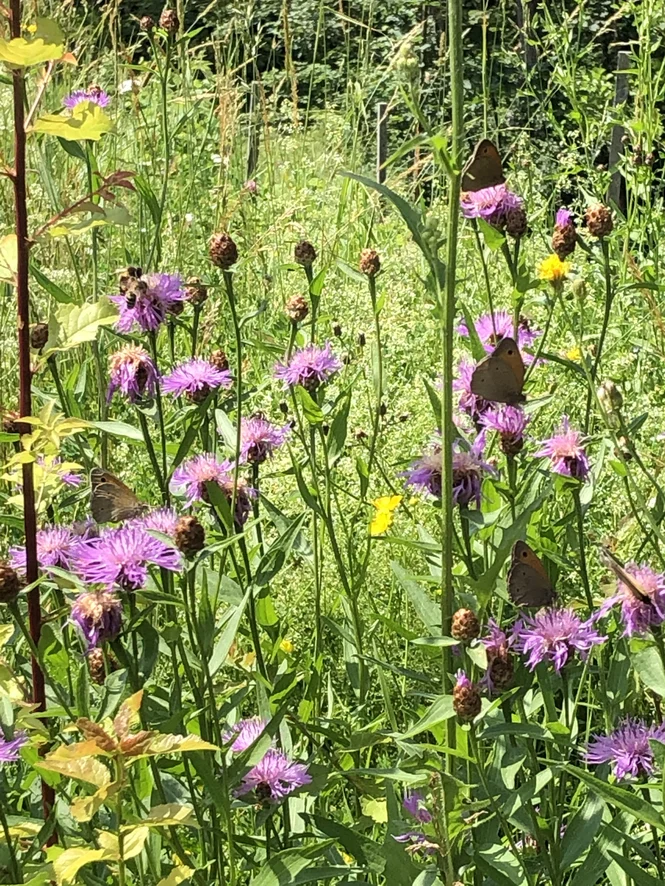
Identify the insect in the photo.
Maniola jurtina
